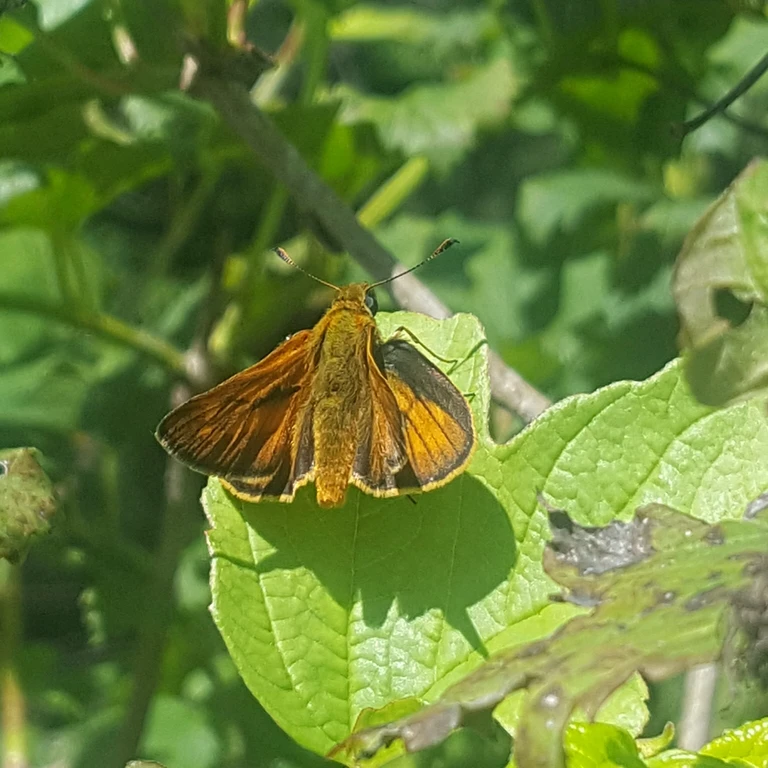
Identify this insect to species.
Ochlodes sylvanus (also Ochlodes venata)
